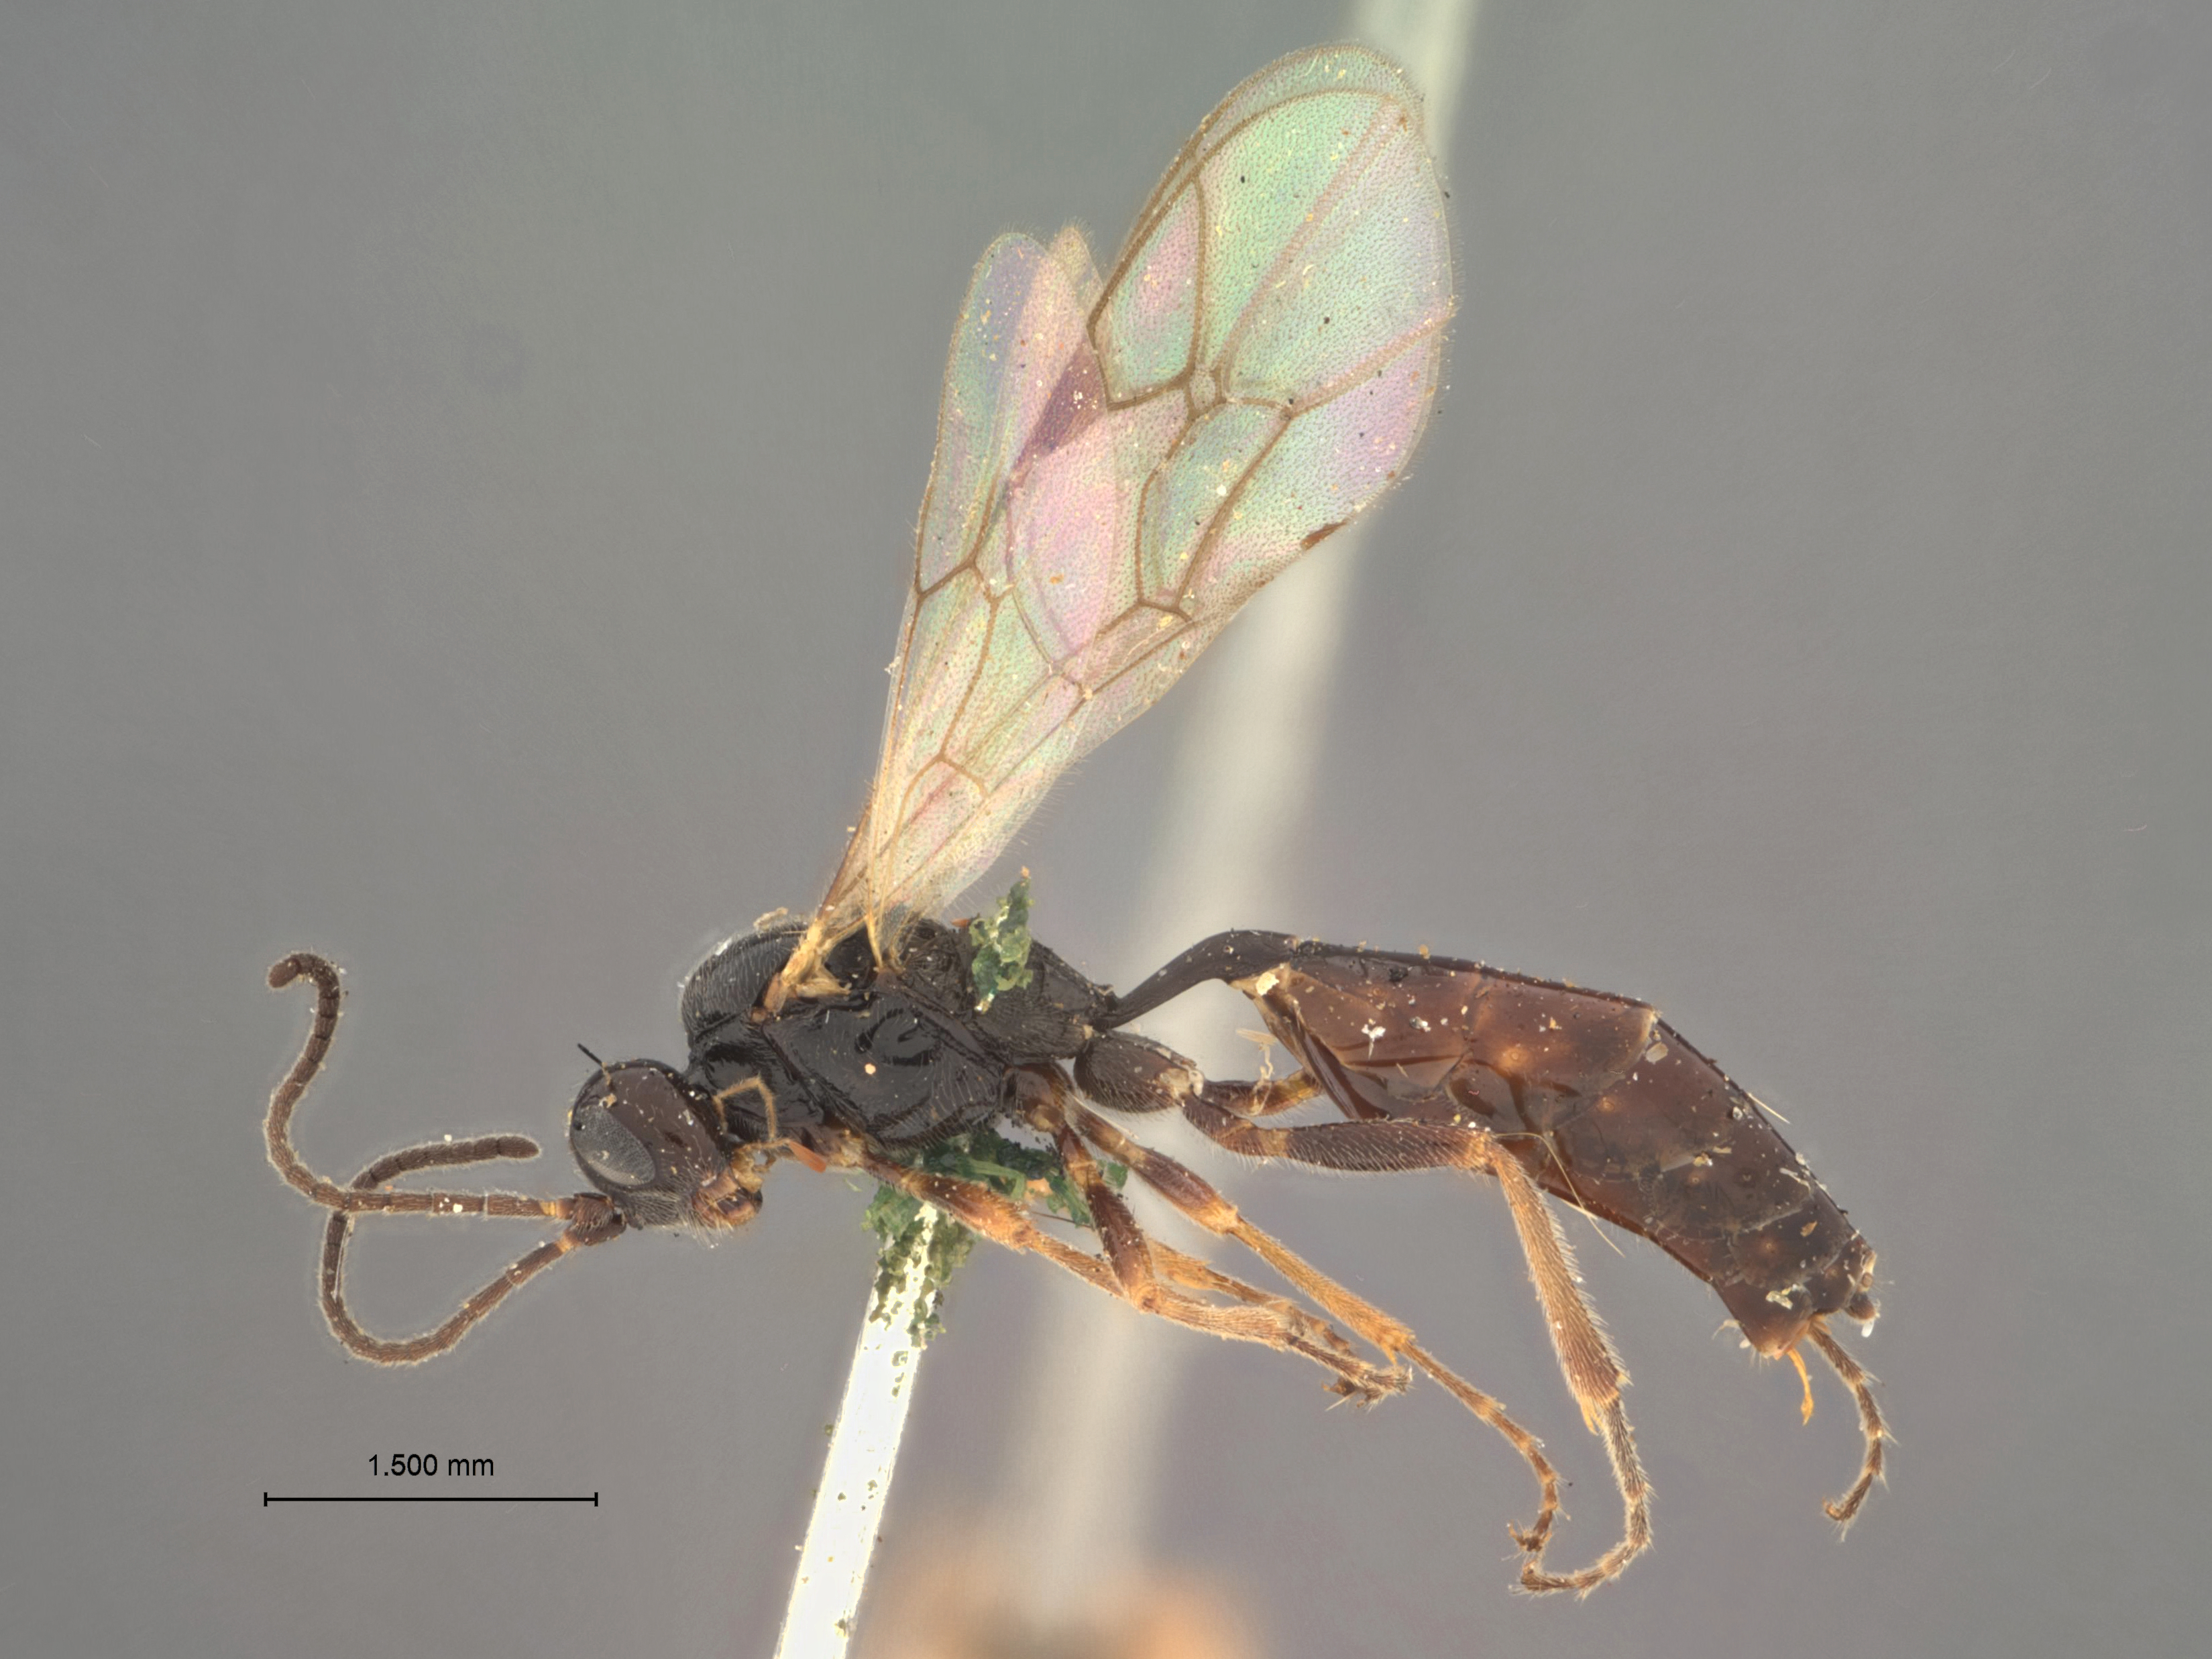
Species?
Exolytus popoffianus
